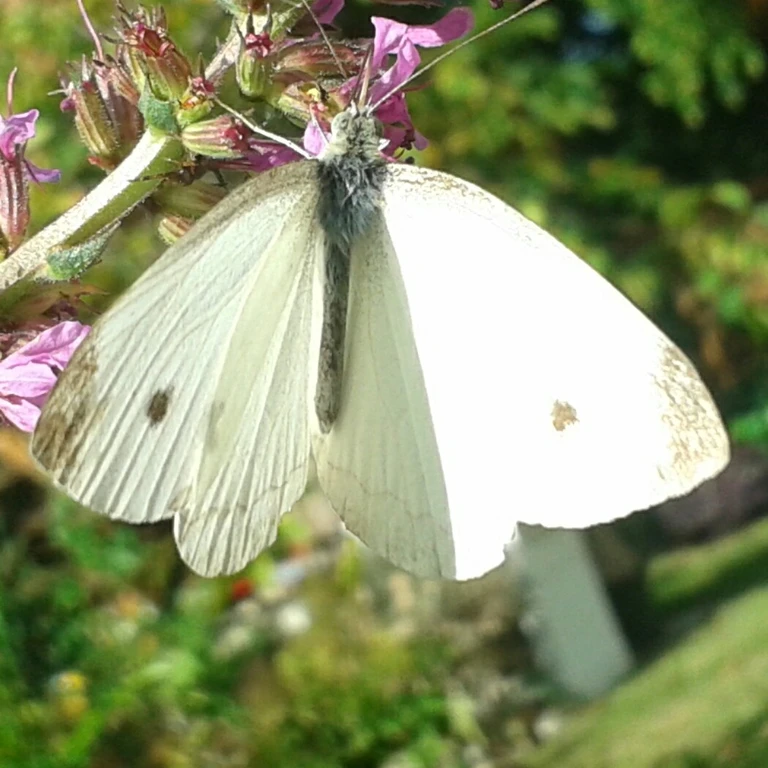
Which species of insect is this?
Pieris rapae
